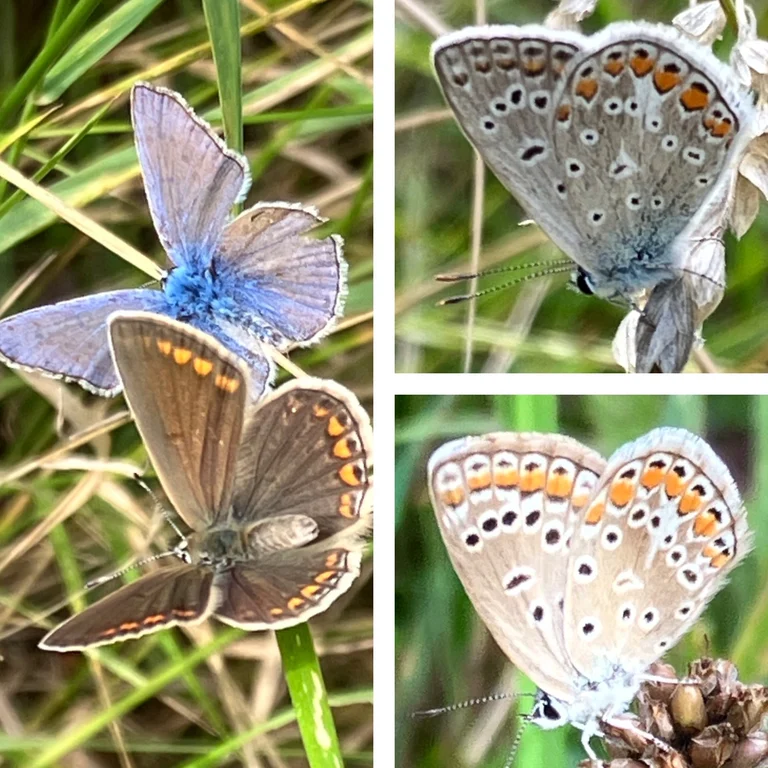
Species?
Polyommatus icarus
